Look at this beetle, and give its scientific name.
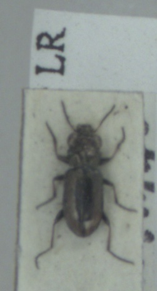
Notiophilus biguttatus
